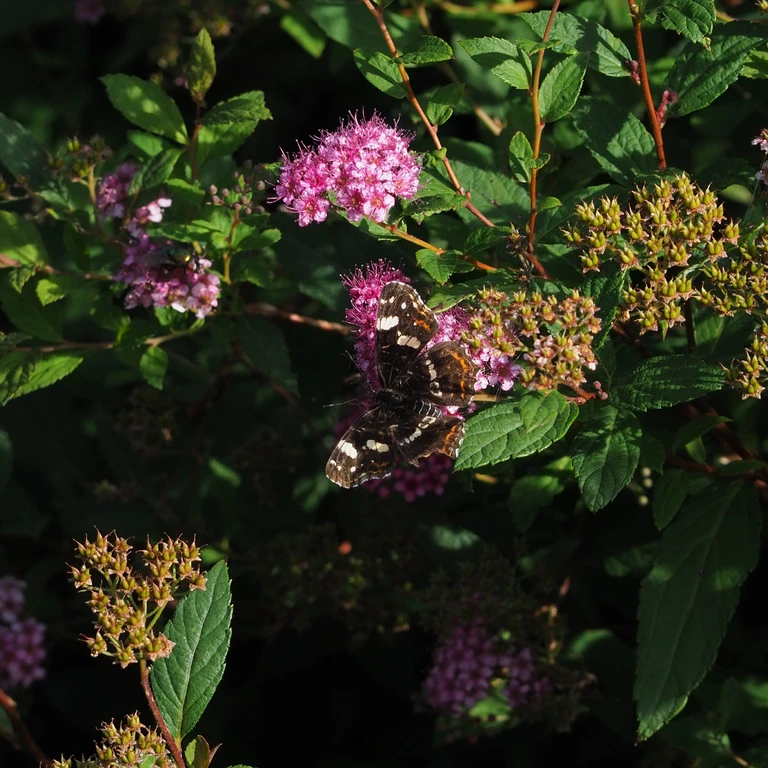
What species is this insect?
Araschnia levana
